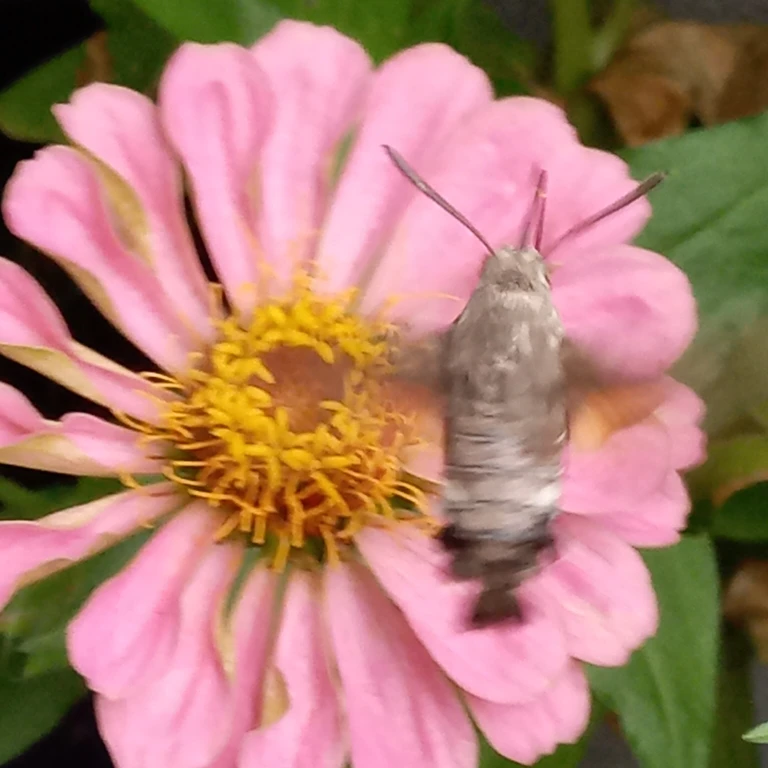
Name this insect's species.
Macroglossum stellatarum
